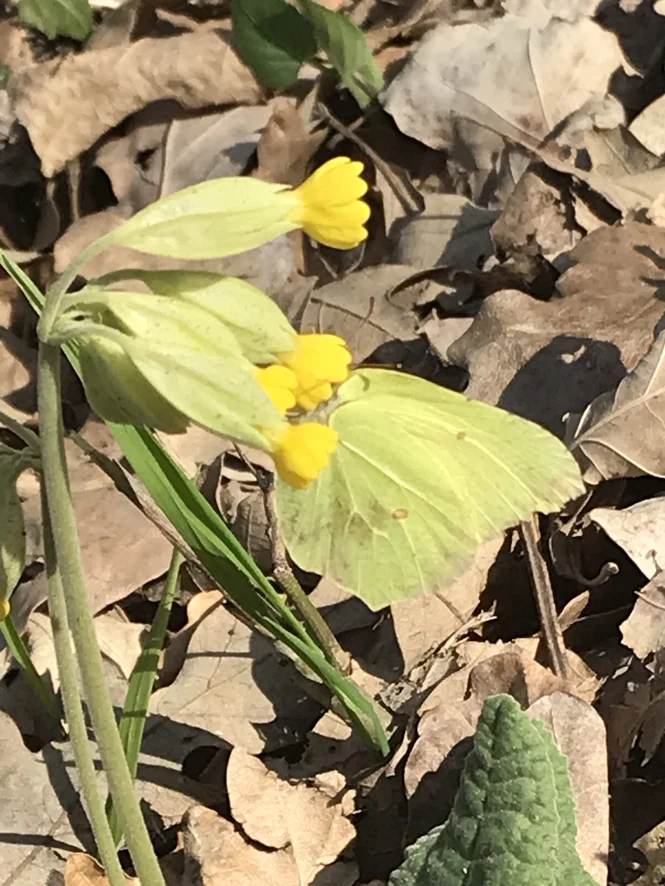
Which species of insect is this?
Gonepteryx rhamni
